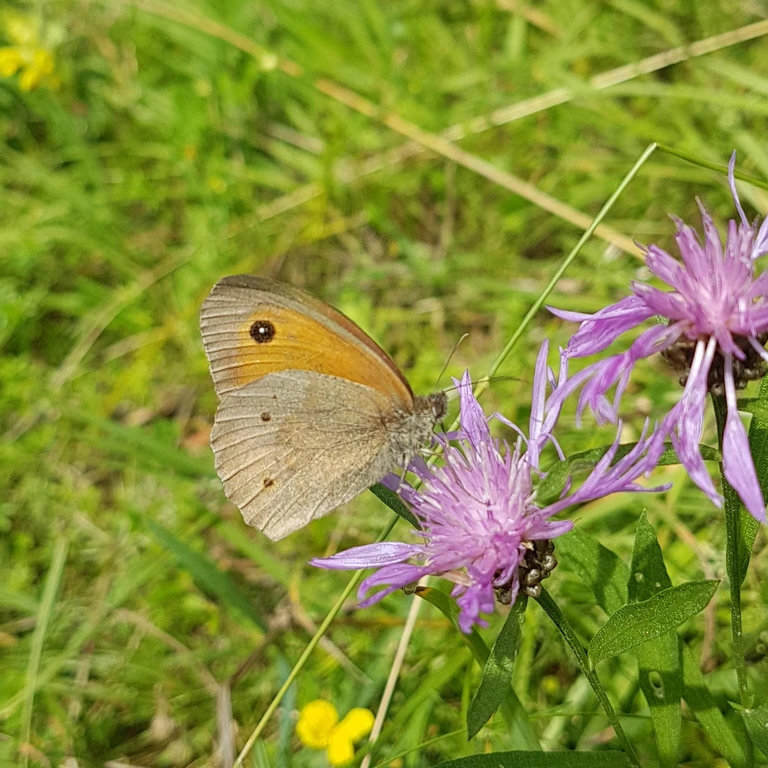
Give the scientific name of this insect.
Maniola jurtina
